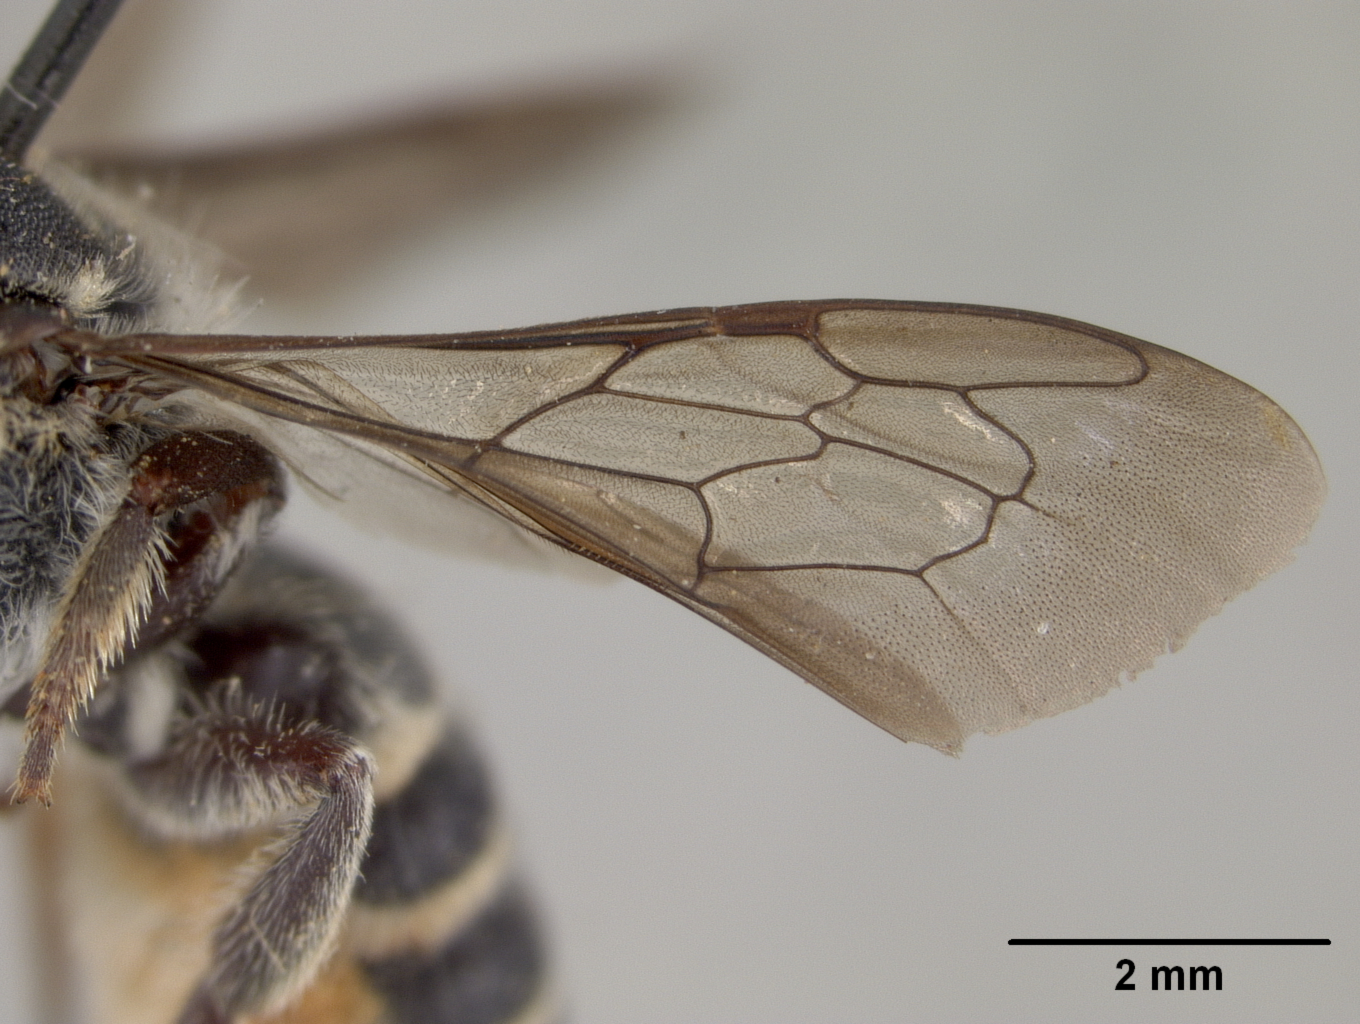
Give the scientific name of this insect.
Megachile penicillata
